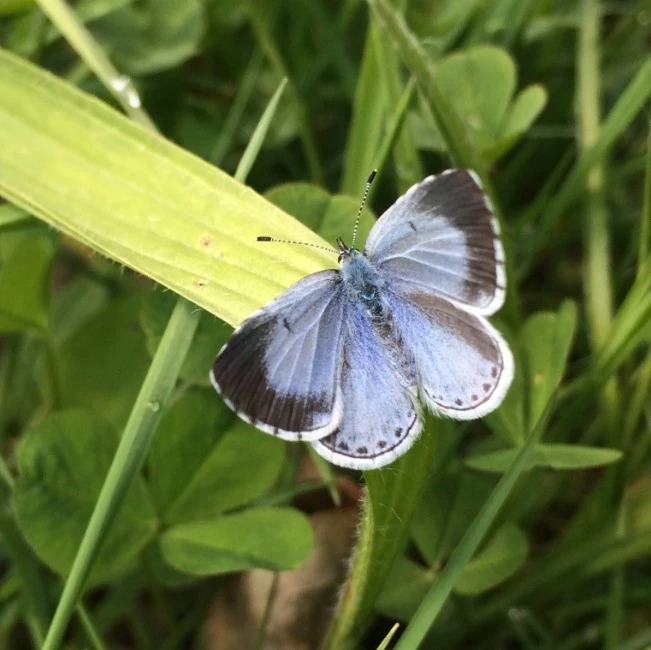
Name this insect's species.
Celastrina argiolus
